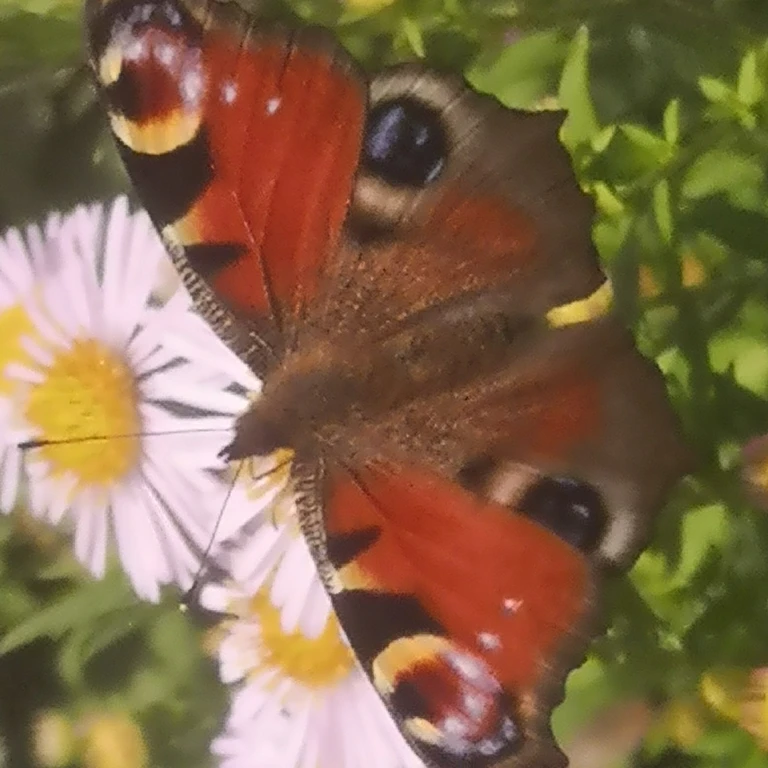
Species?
Aglais io
